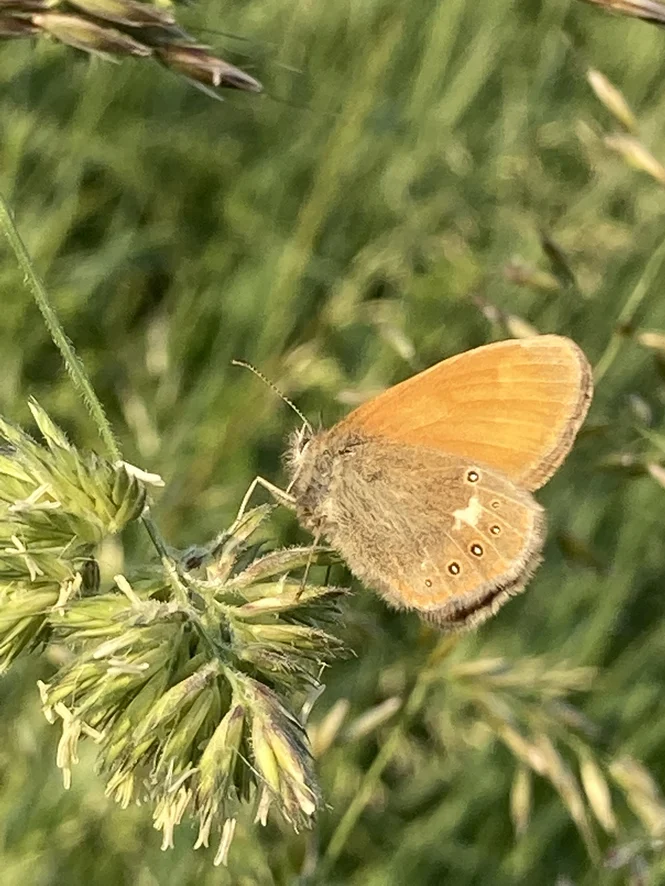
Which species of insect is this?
Coenonympha glycerion (also Coenonympha iphis)
